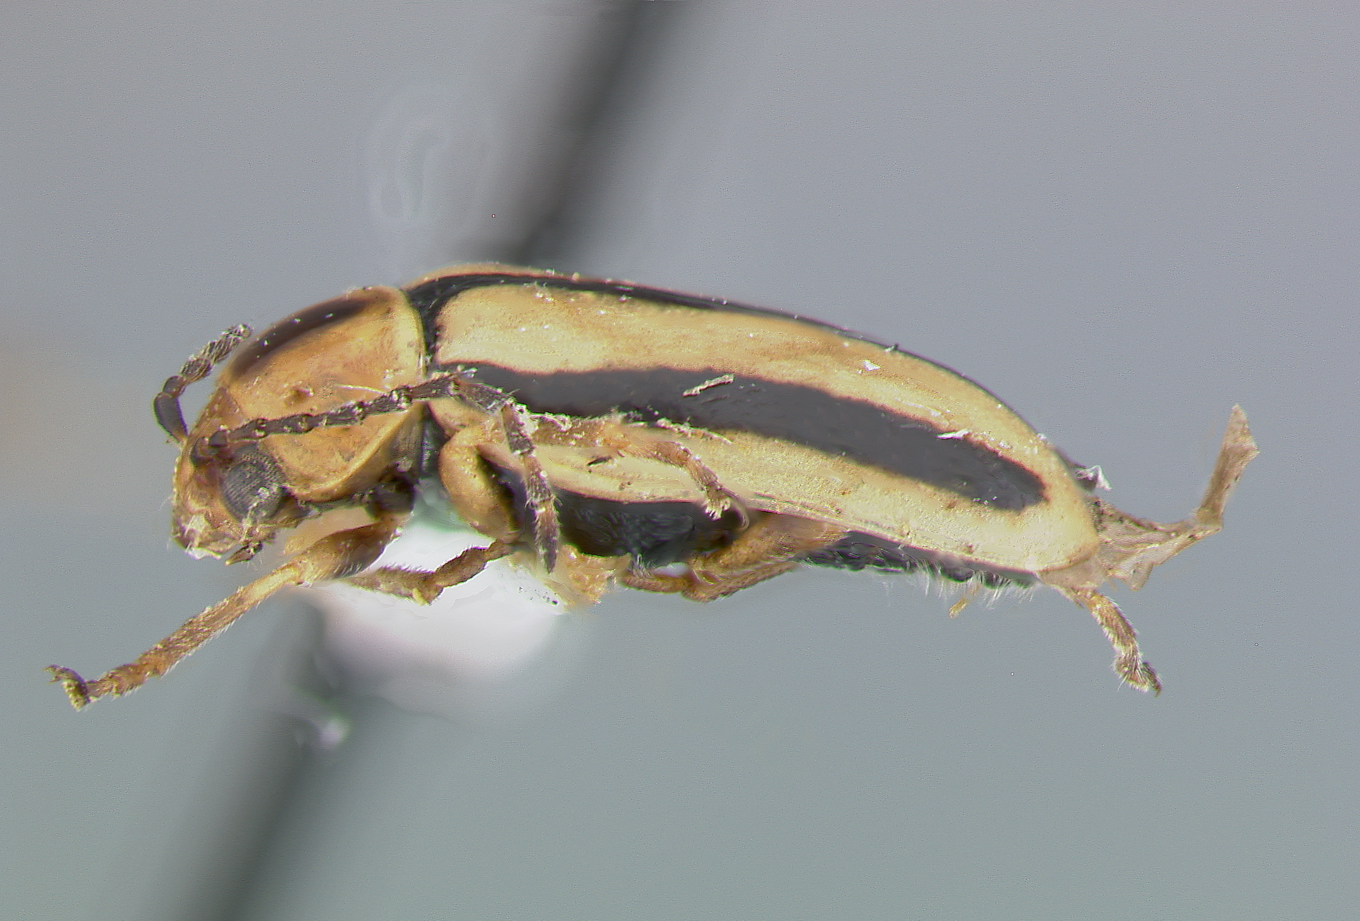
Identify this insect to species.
Luperodes monorhabdus
